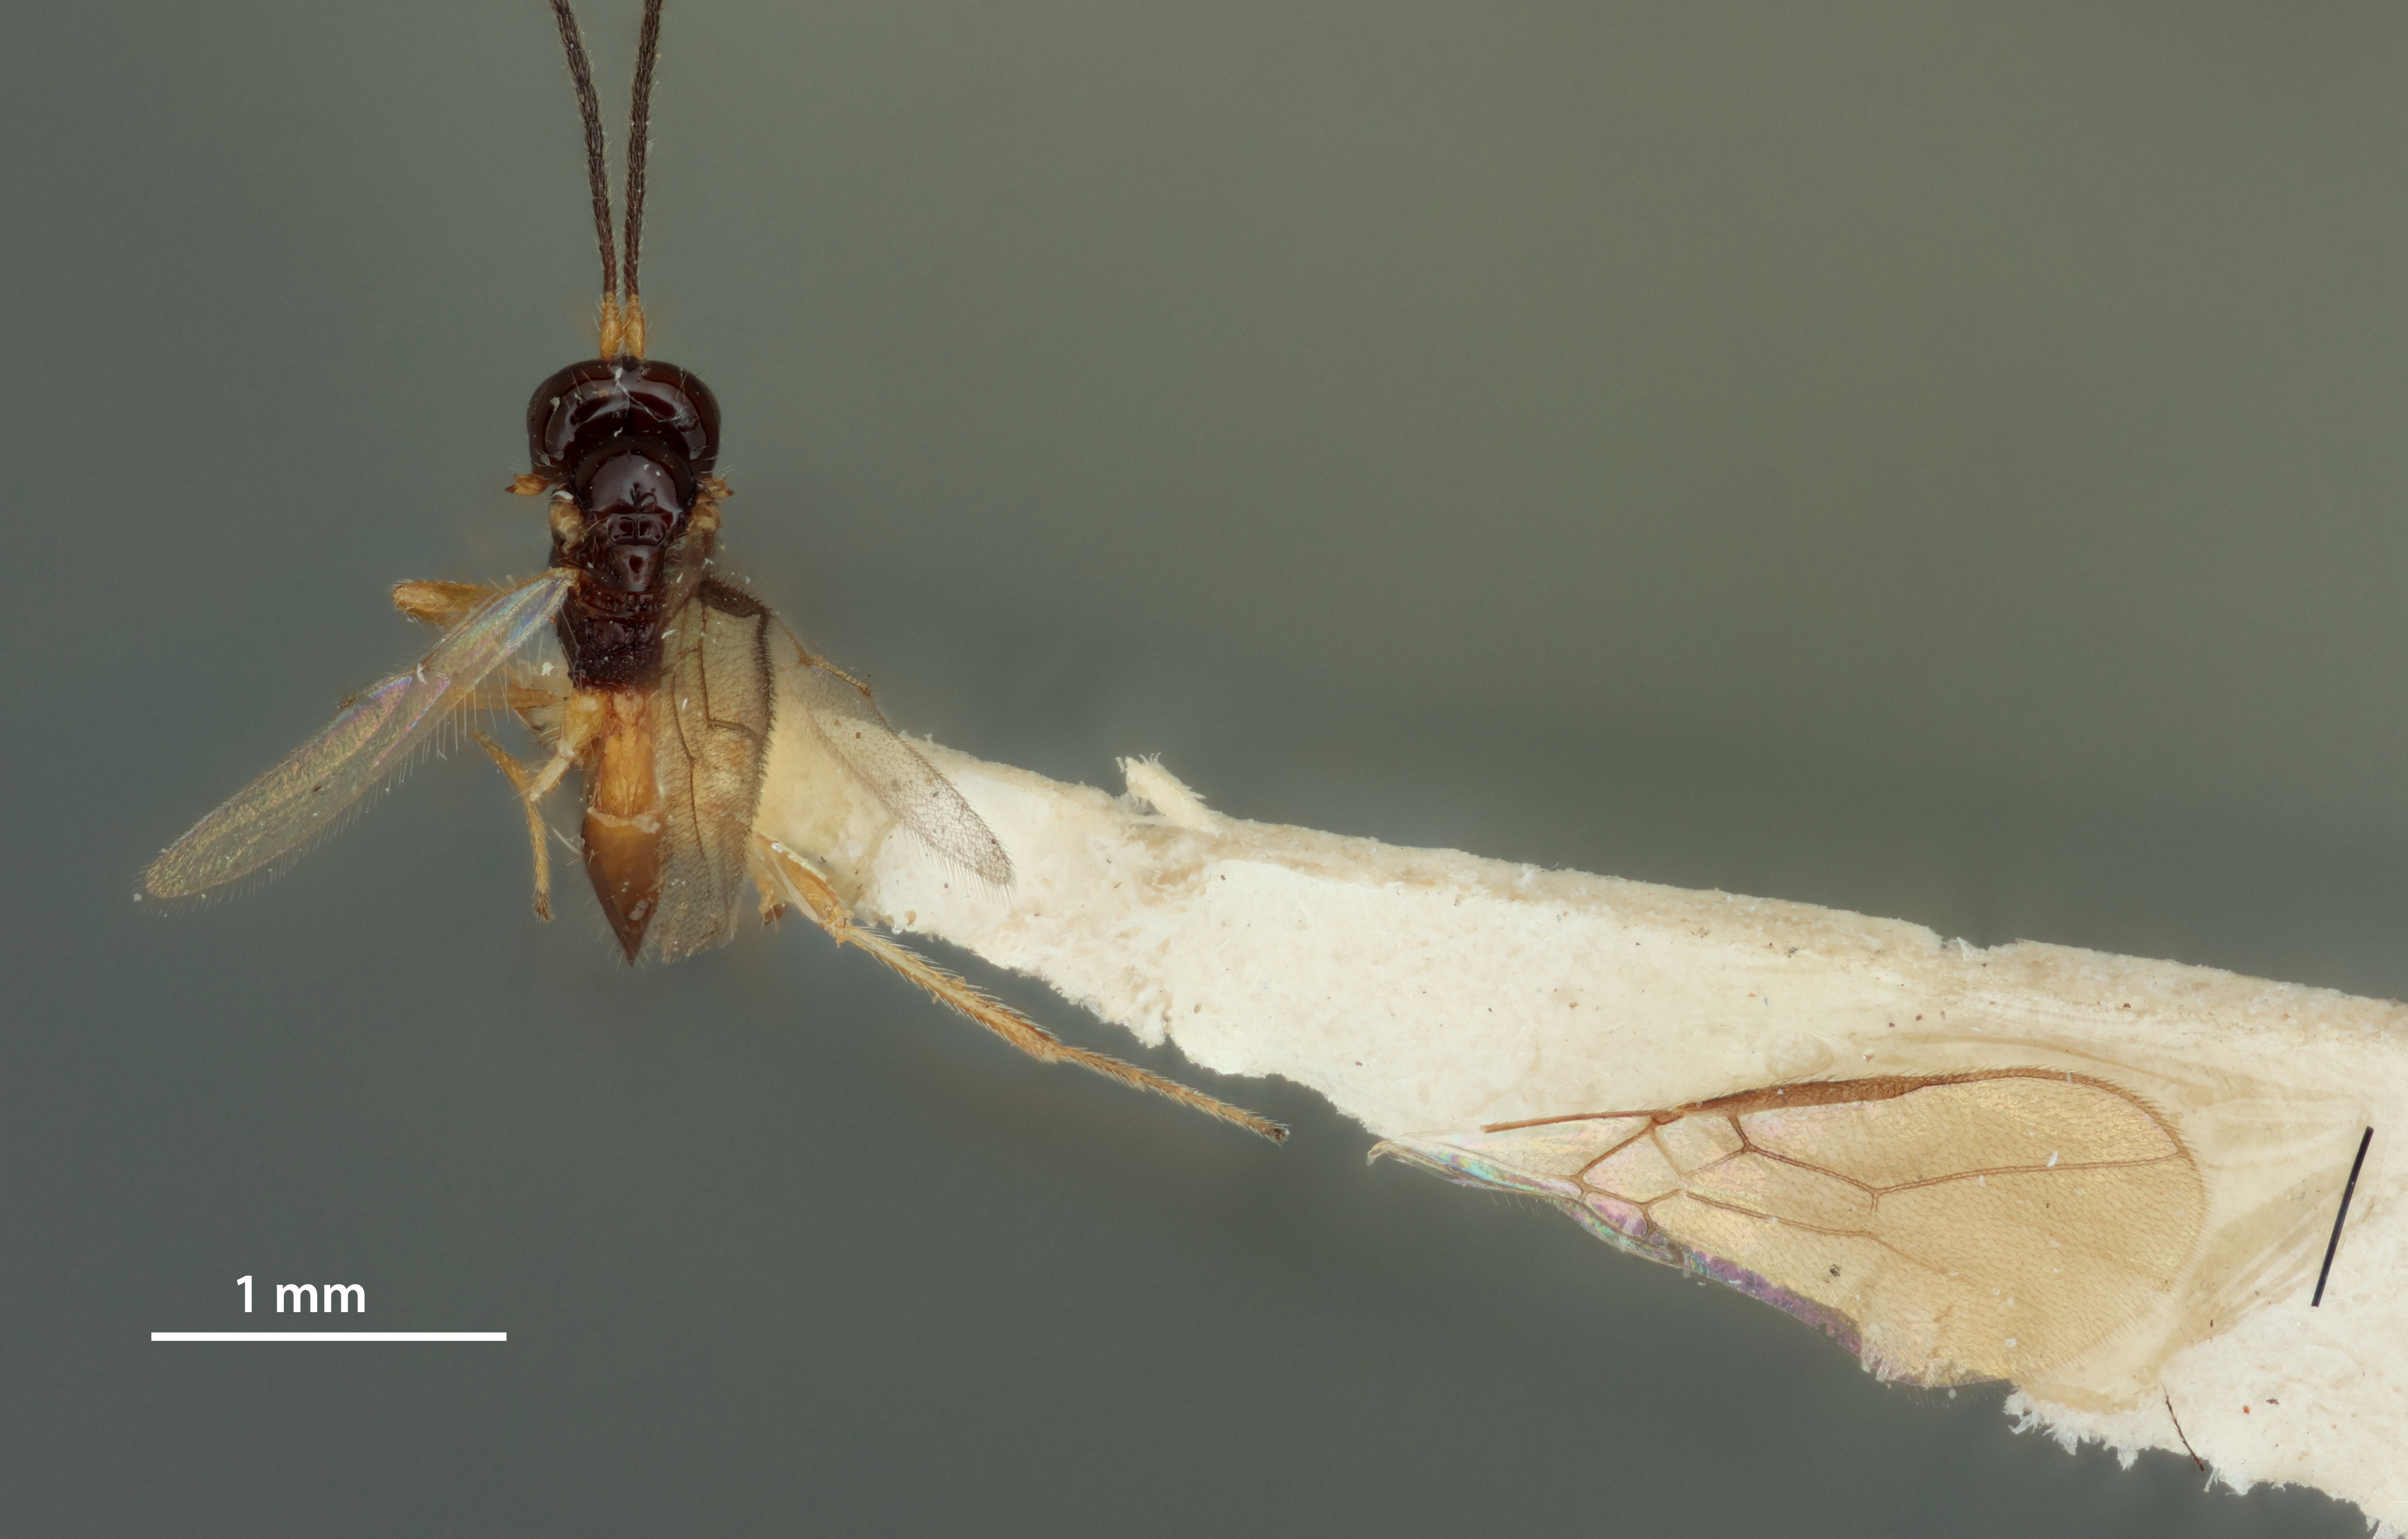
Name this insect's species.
Orthostigma prebblei
